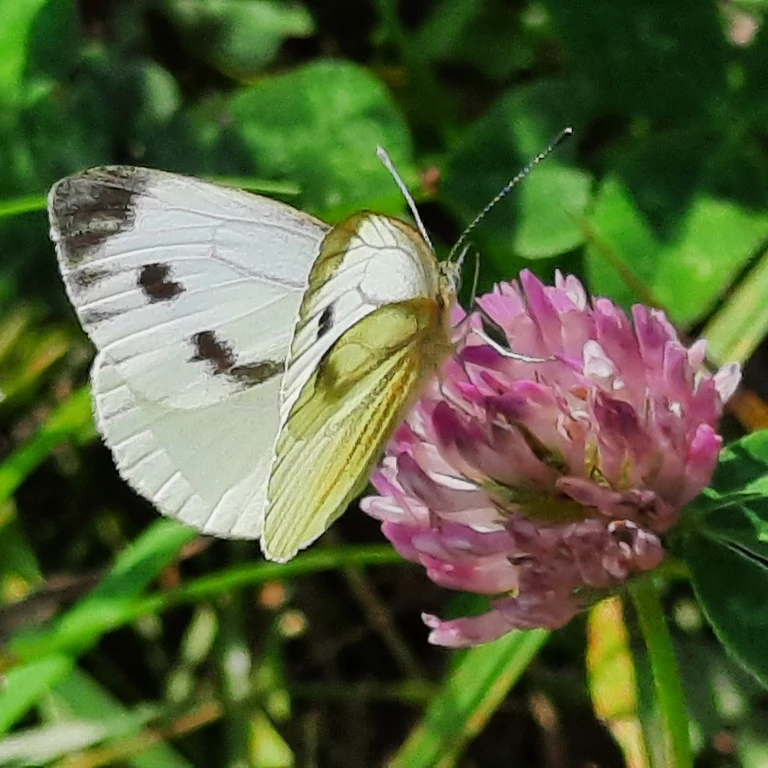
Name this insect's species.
Pieris napi
